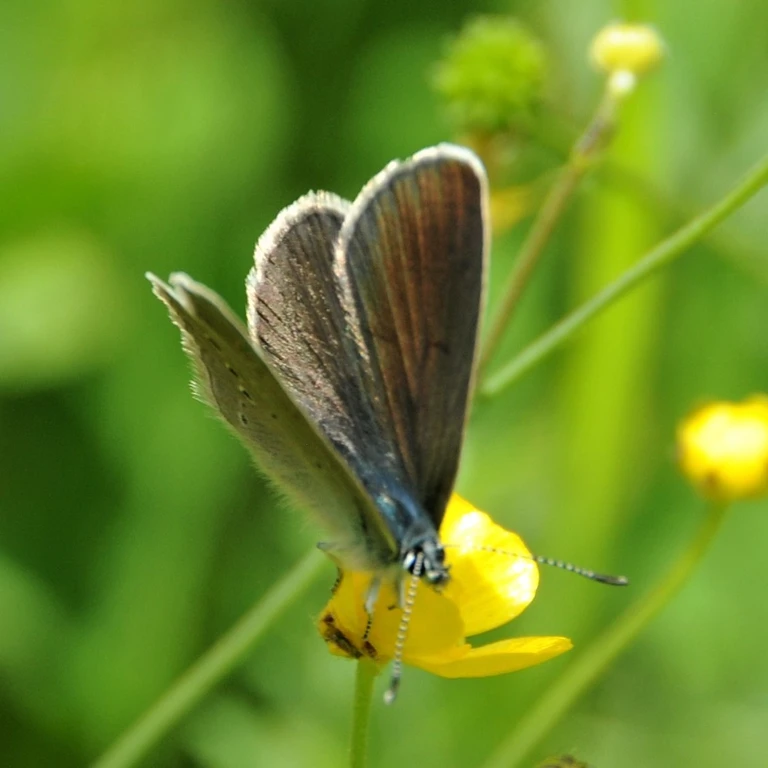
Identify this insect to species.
Cyaniris semiargus
